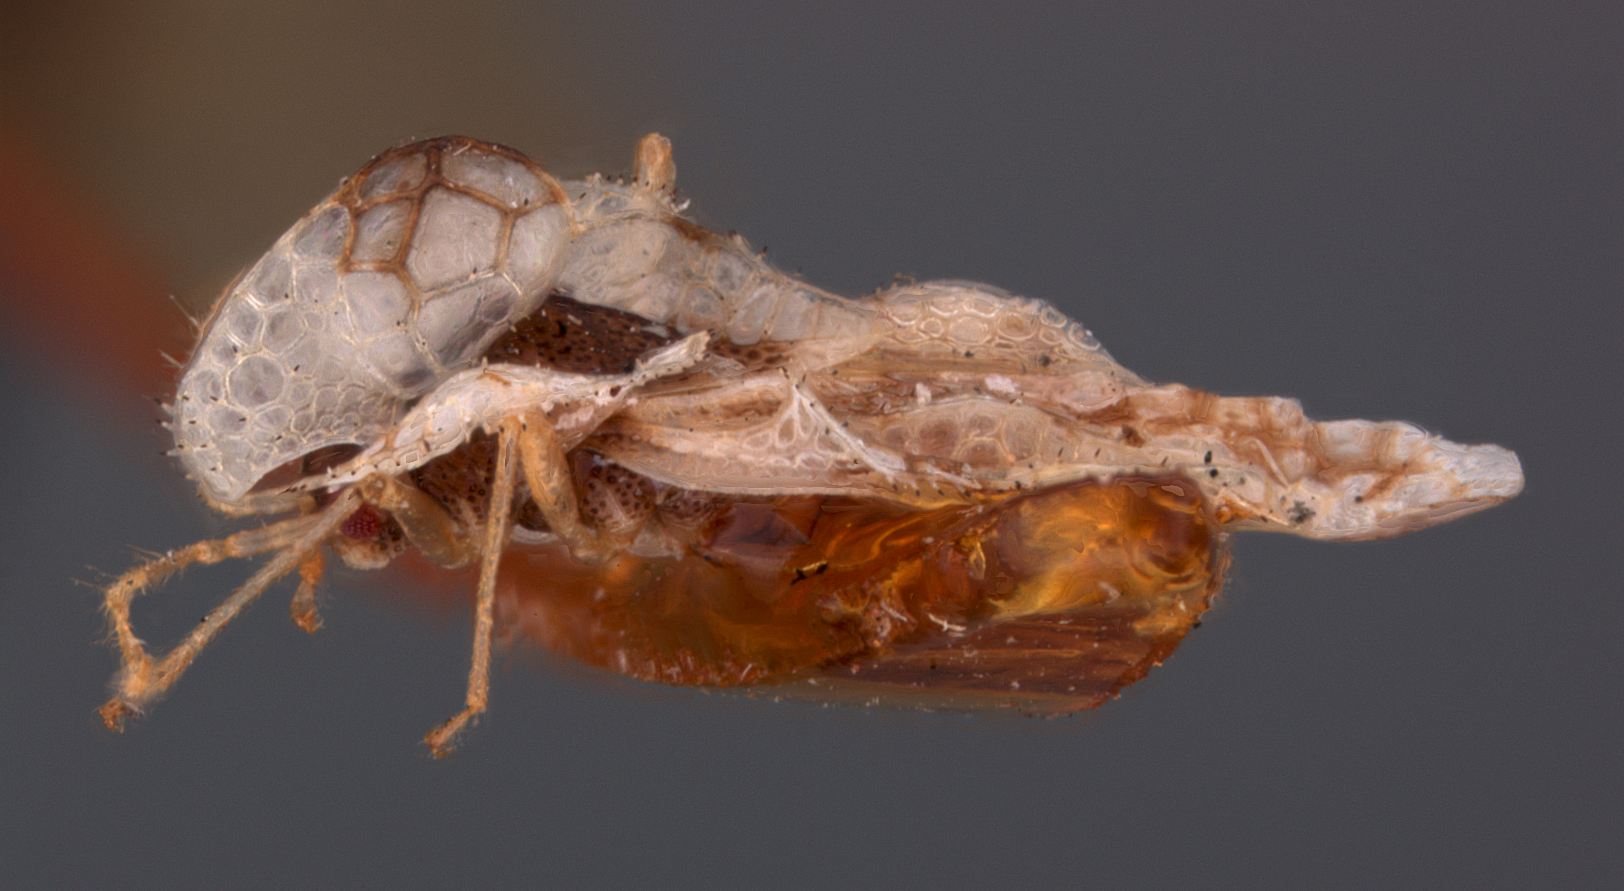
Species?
Corythucha exigua
